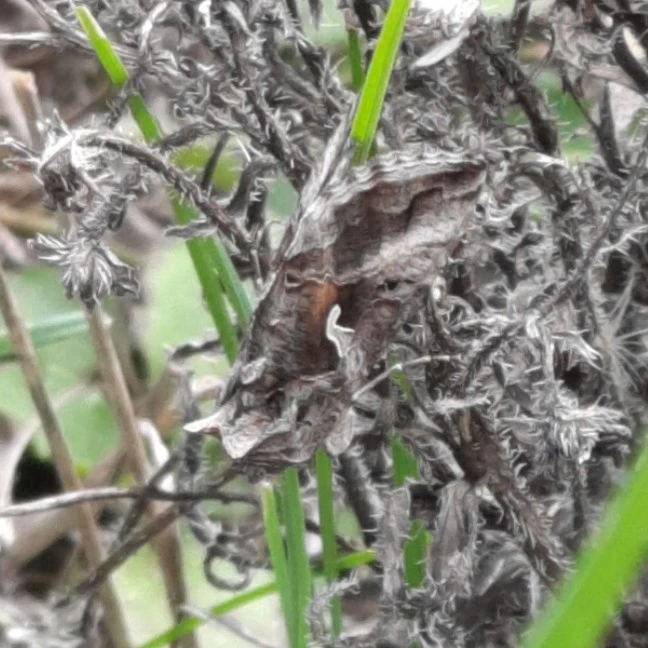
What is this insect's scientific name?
Autographa gamma
